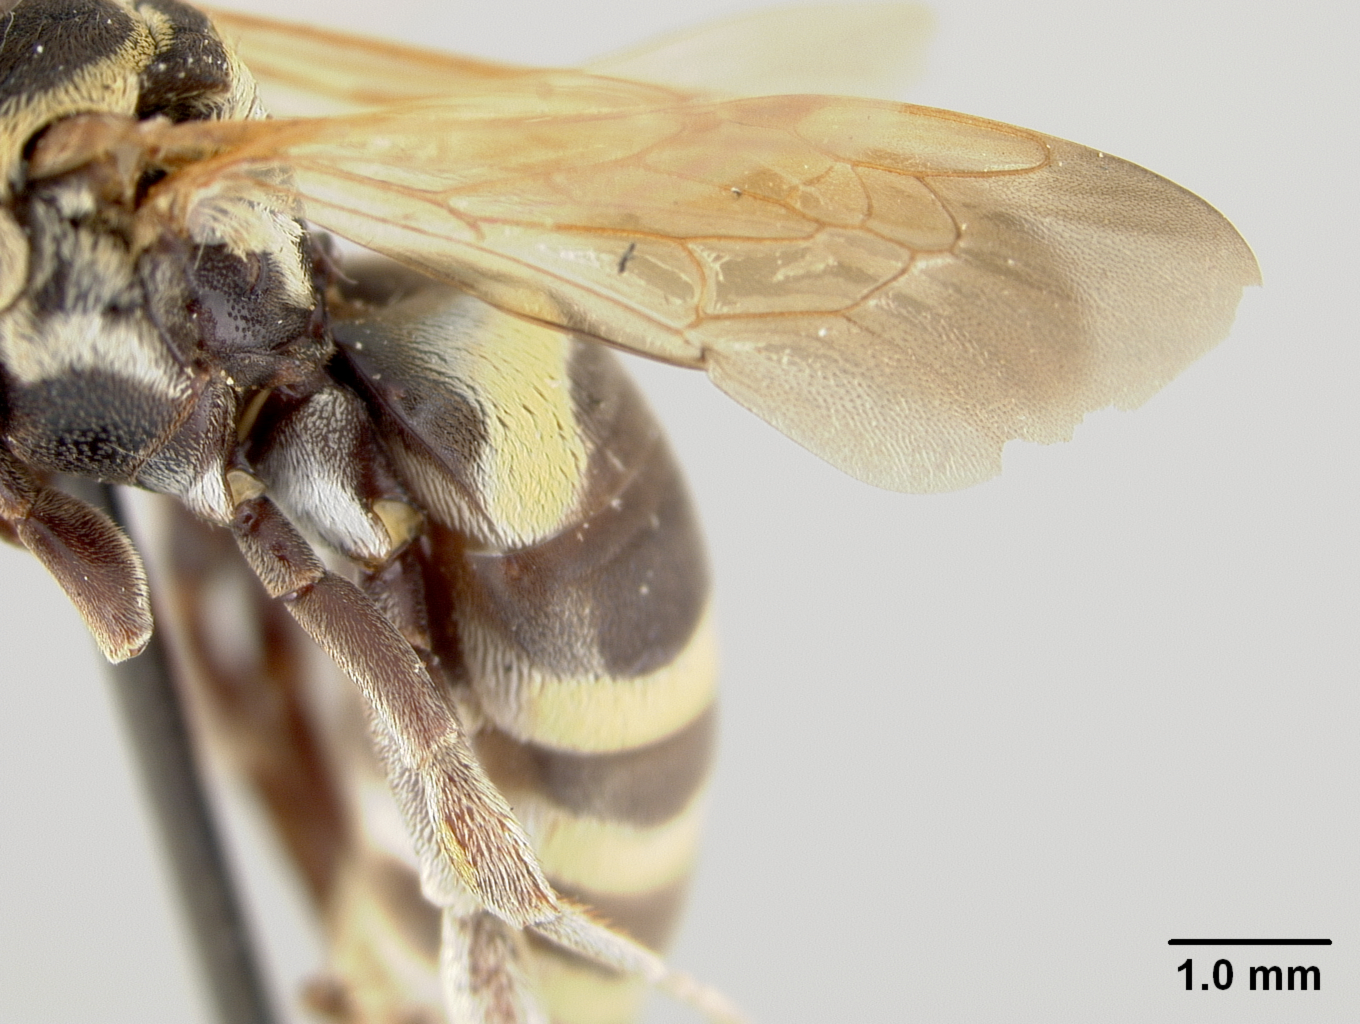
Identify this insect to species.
Epeolus rugulosus
